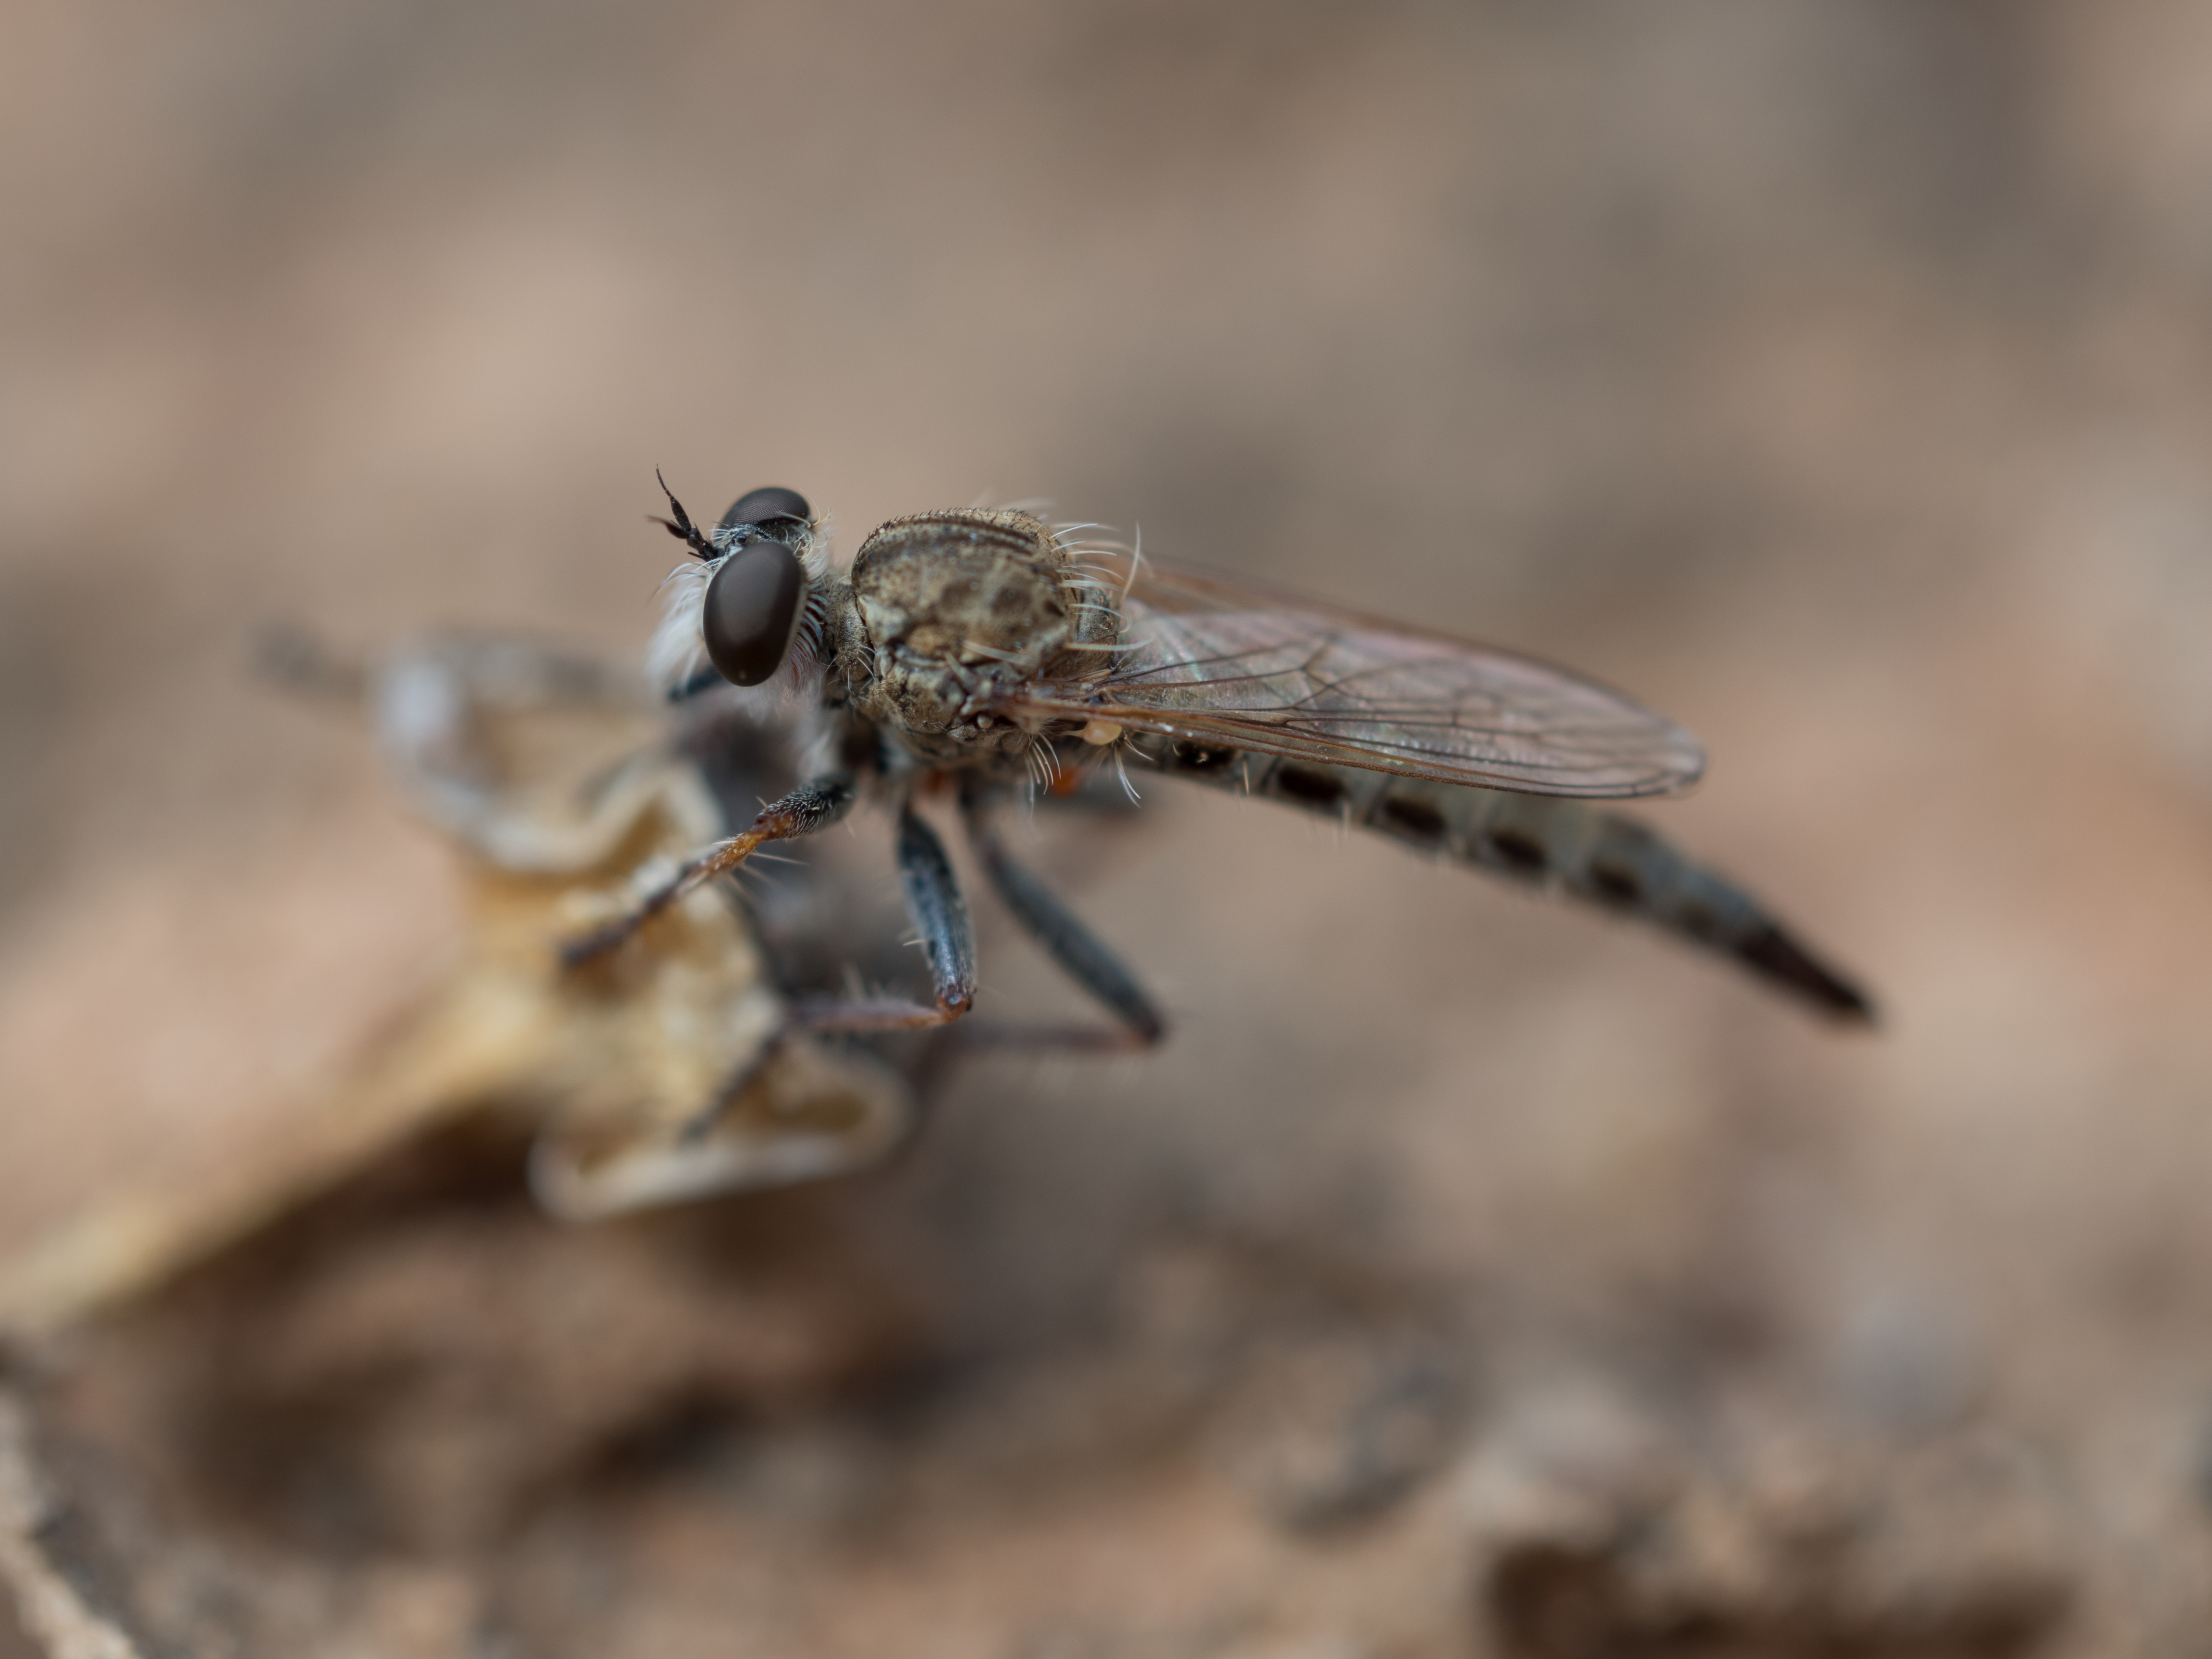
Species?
Synolcus acrobaptus
